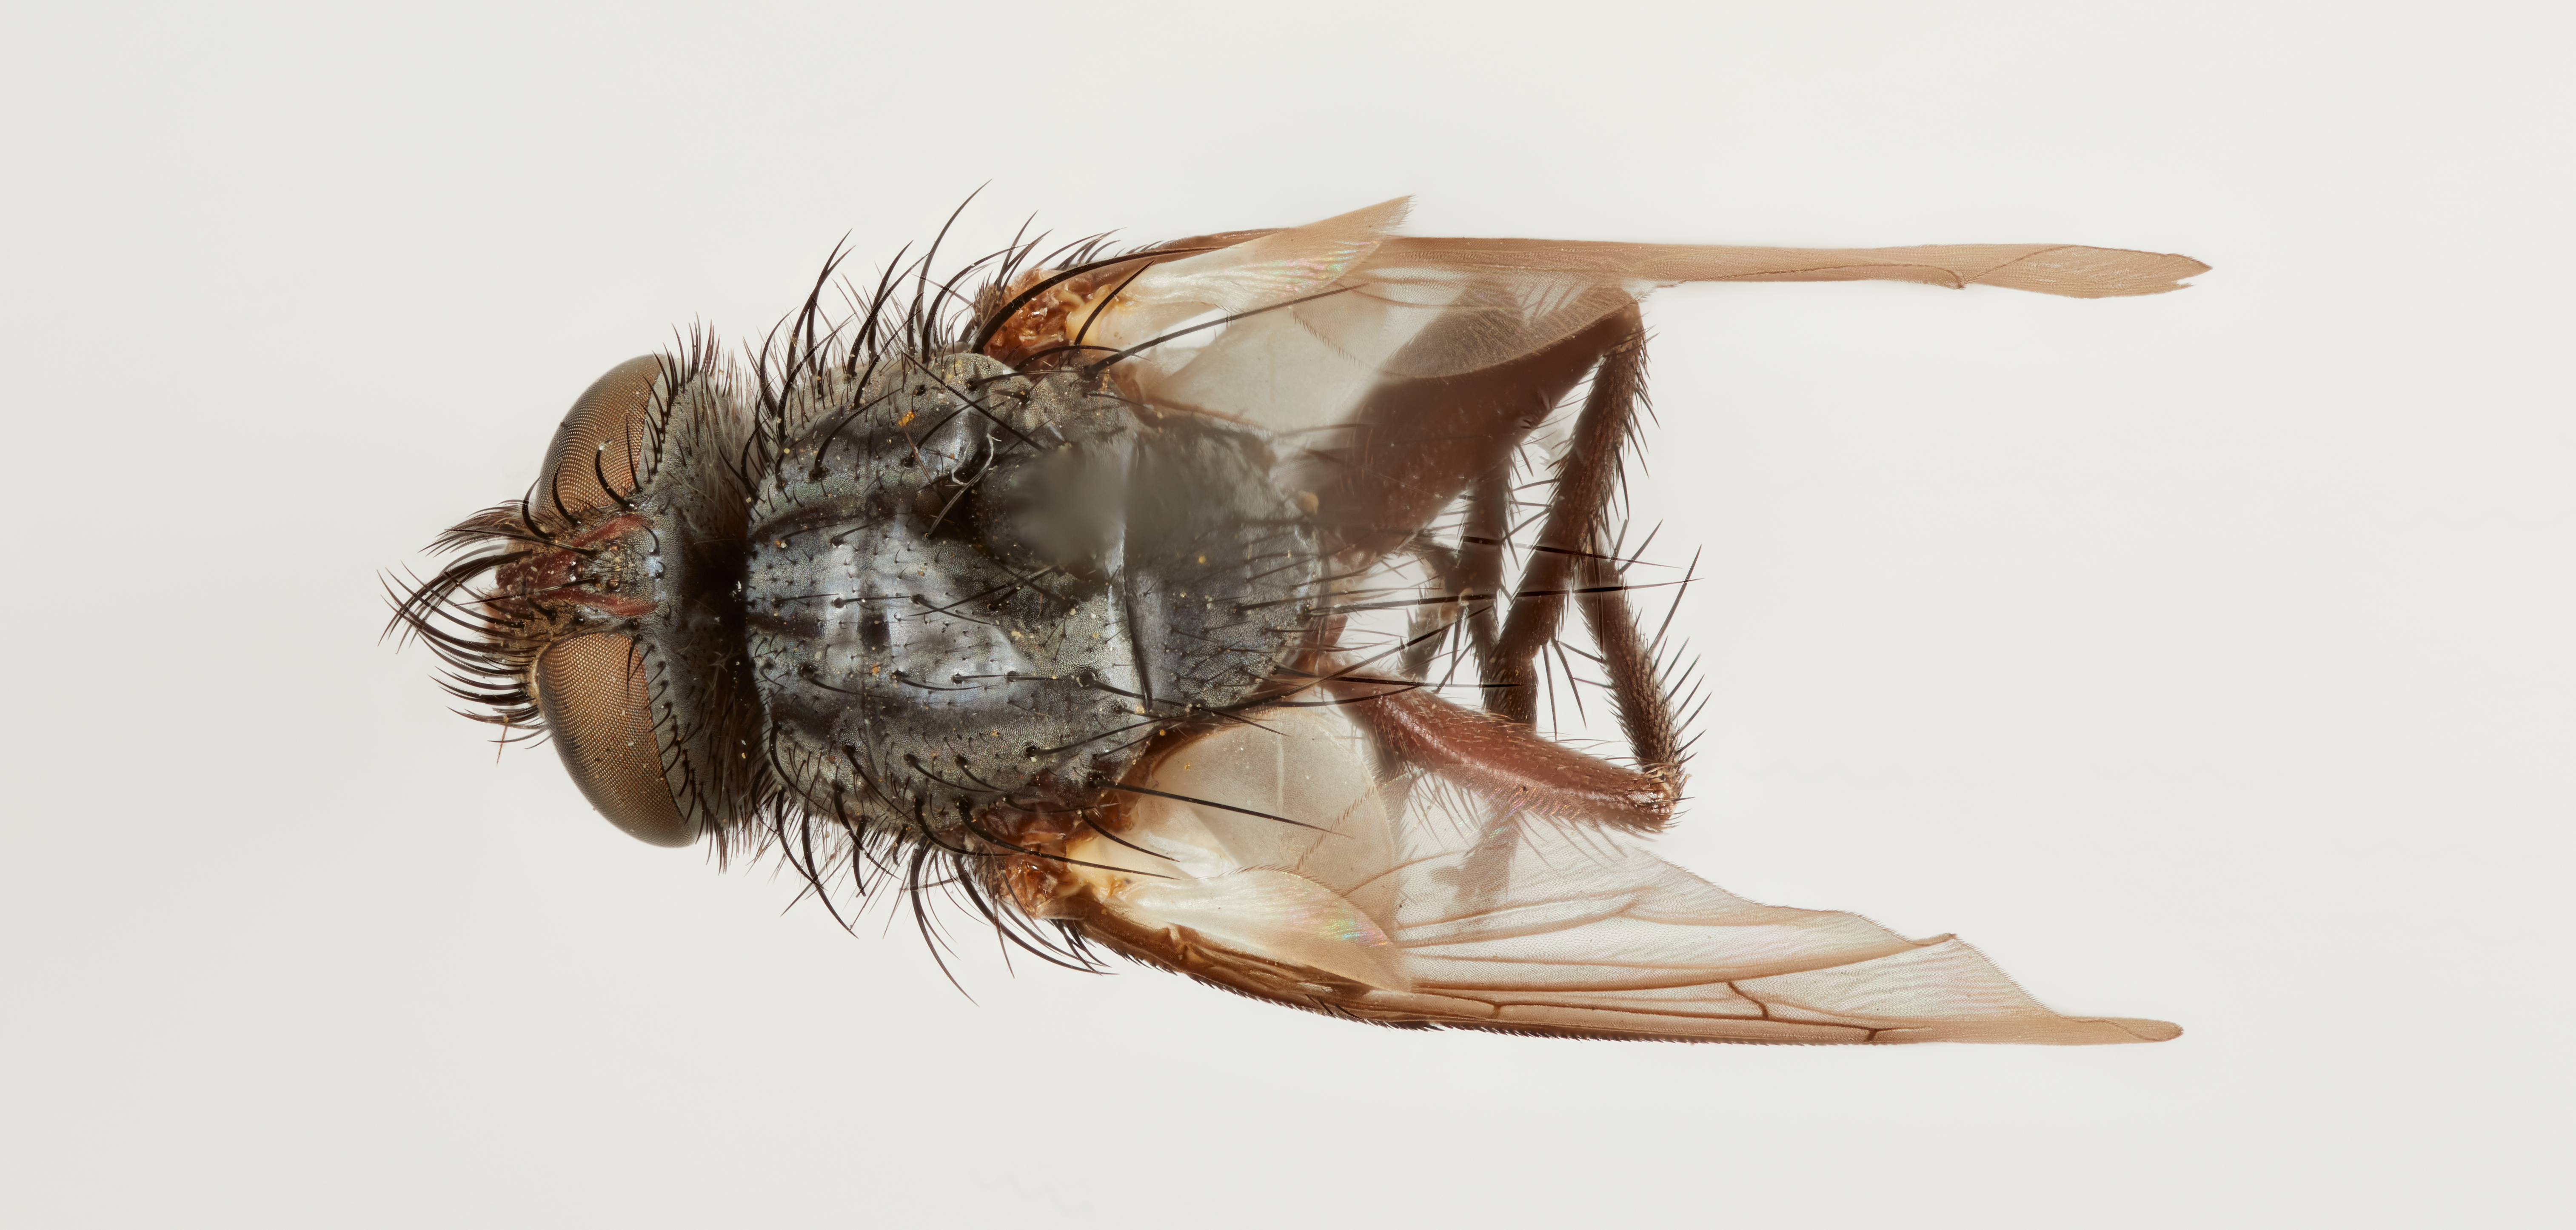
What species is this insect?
Oestroplagia petiolata
